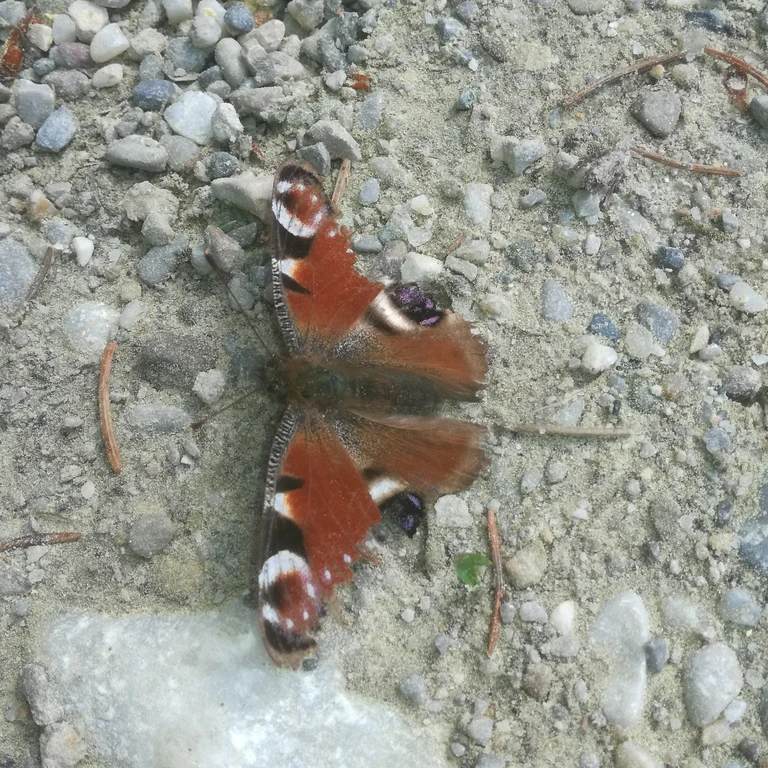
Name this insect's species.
Aglais io
